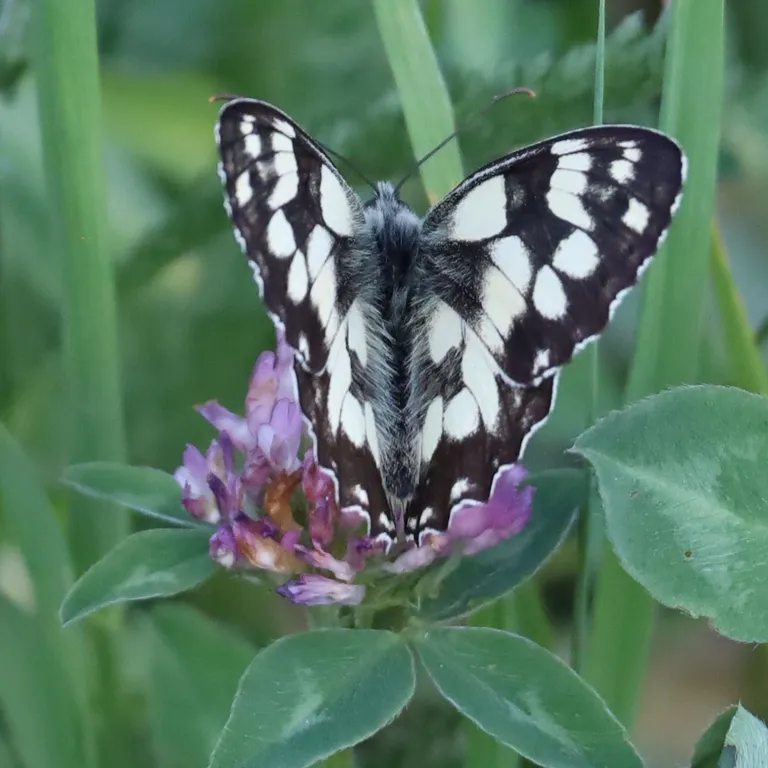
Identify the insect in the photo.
Melanargia galathea
